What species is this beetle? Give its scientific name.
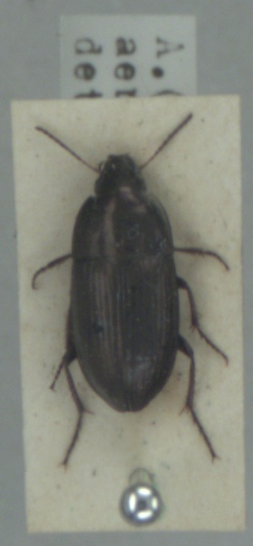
Amara aenea
